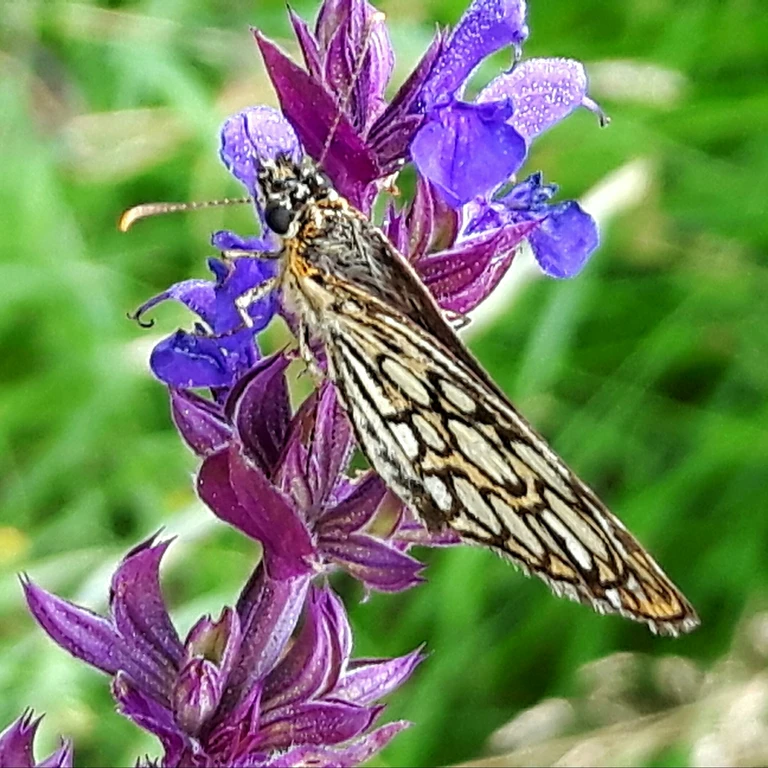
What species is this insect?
Heteropterus morpheus
